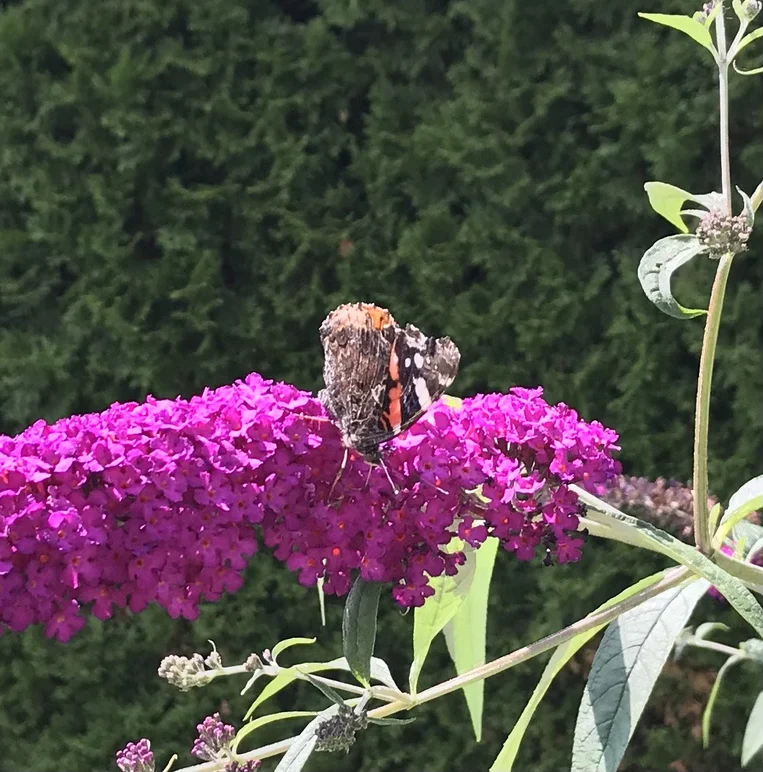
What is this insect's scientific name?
Vanessa atalanta
